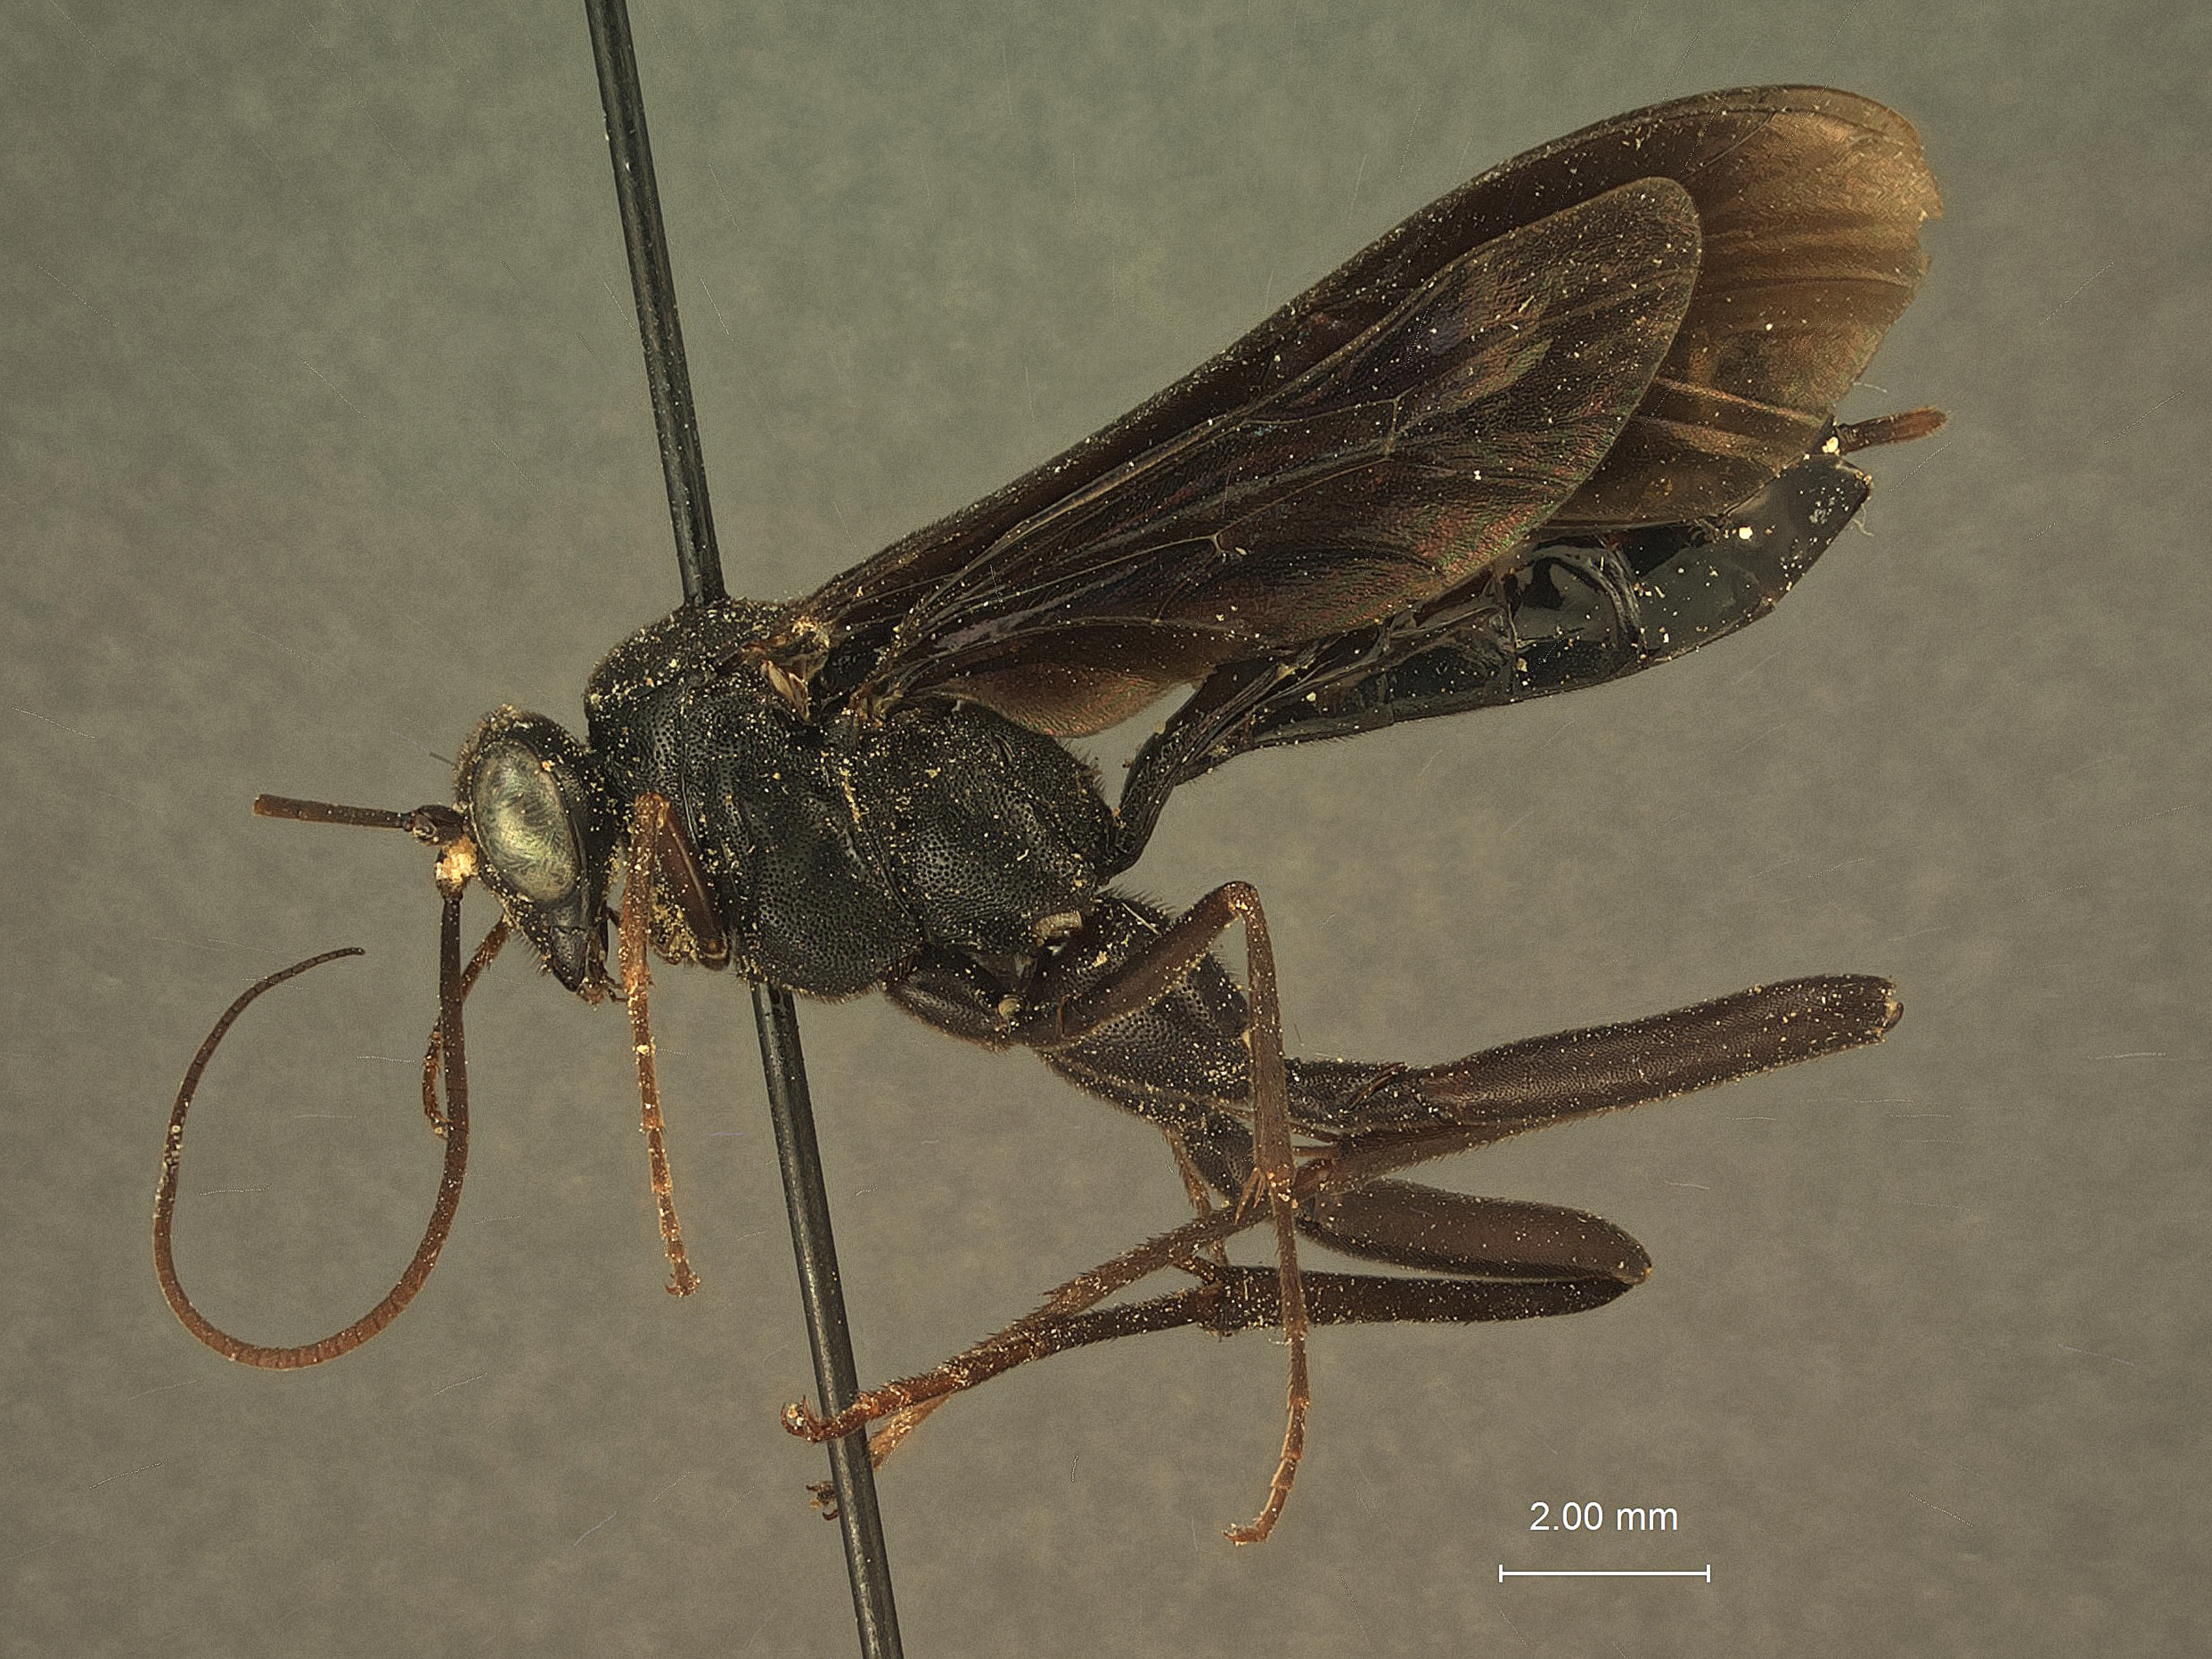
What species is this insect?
Exetastes geminus
